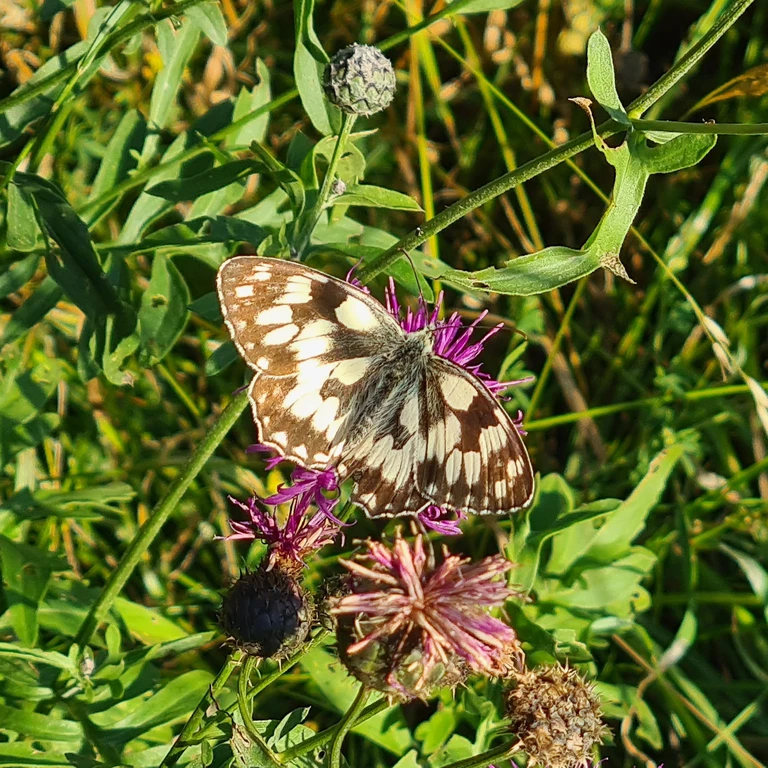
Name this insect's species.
Melanargia galathea
